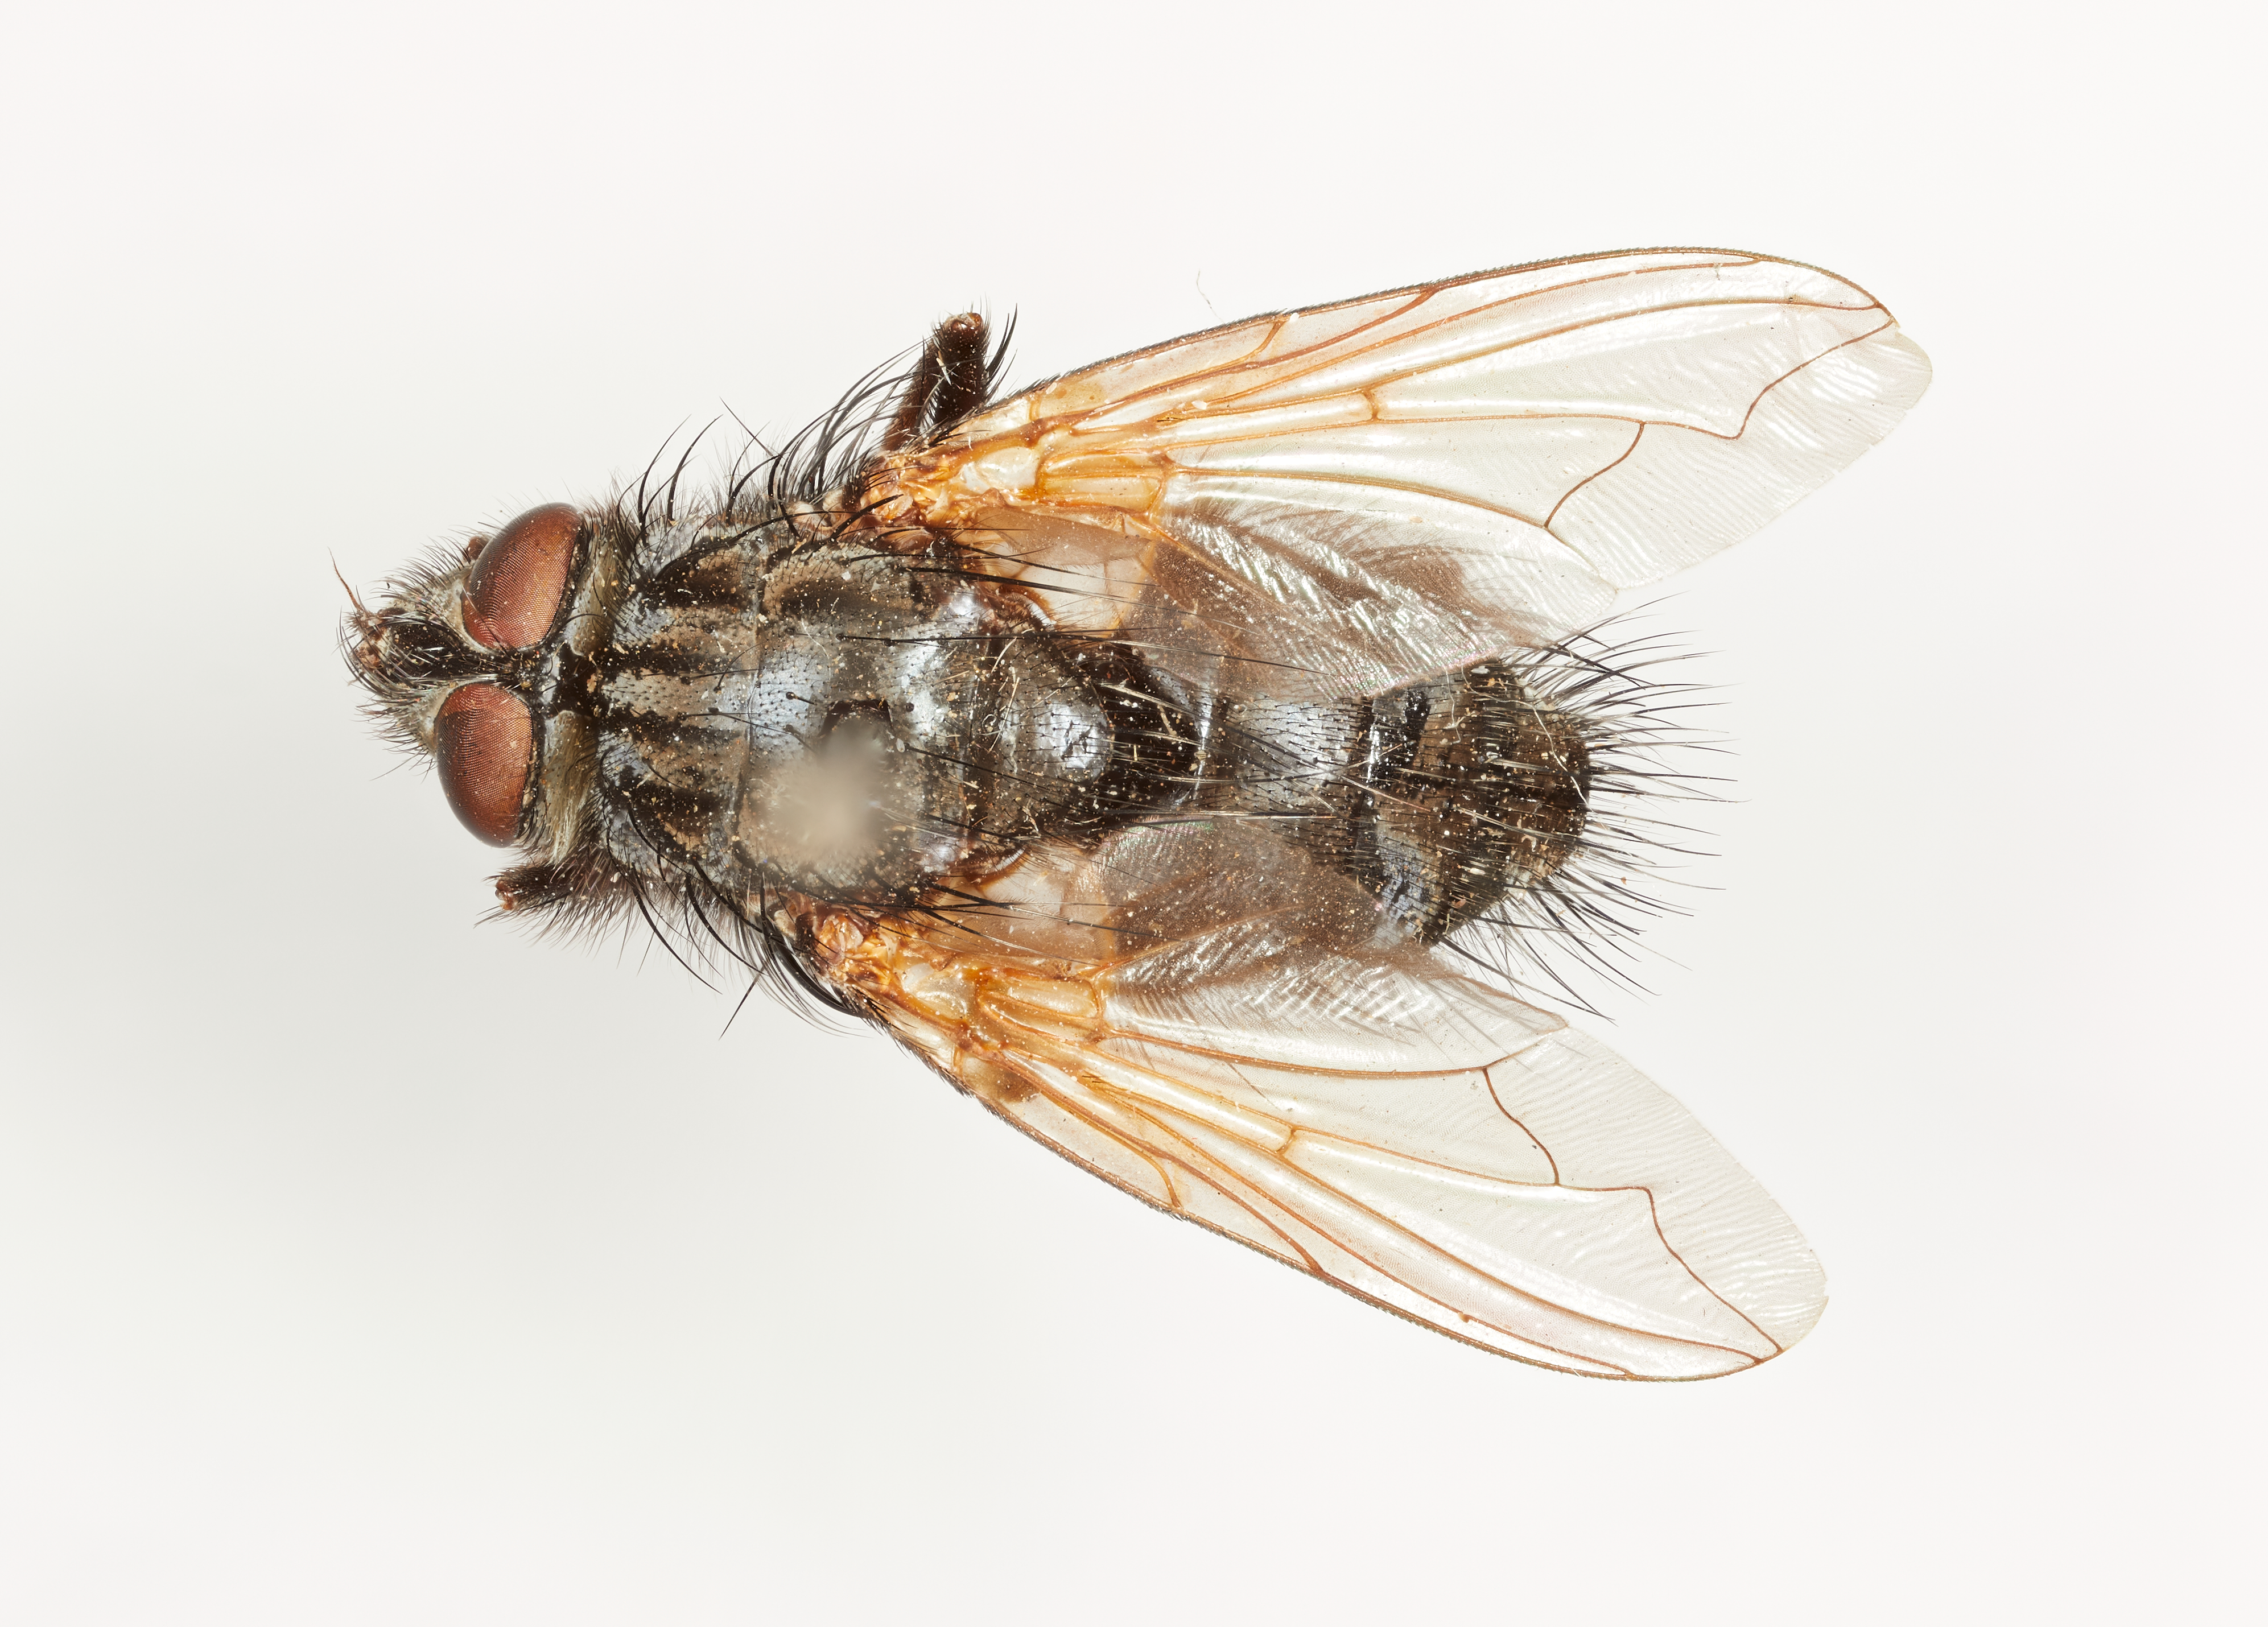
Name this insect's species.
Morphodexia palpalis
